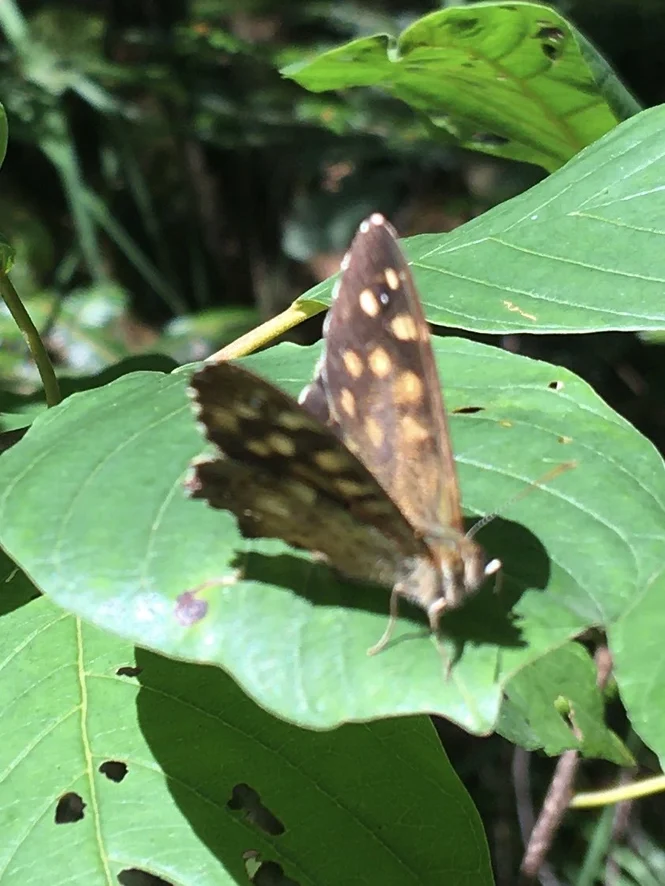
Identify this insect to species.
Pararge aegeria
